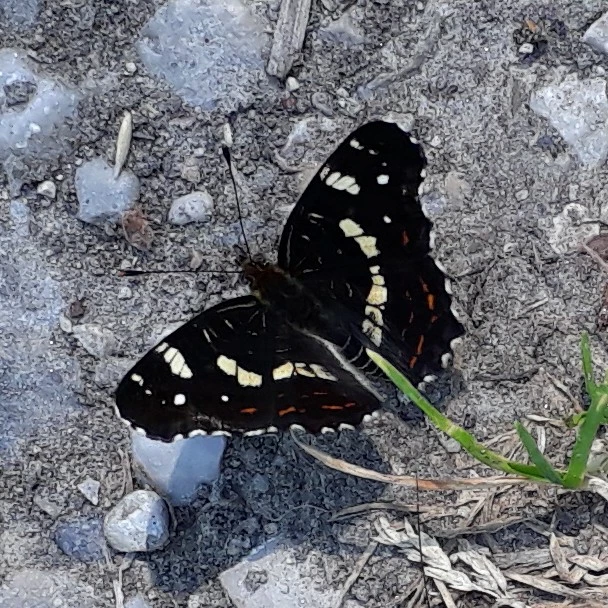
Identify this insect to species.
Araschnia levana
